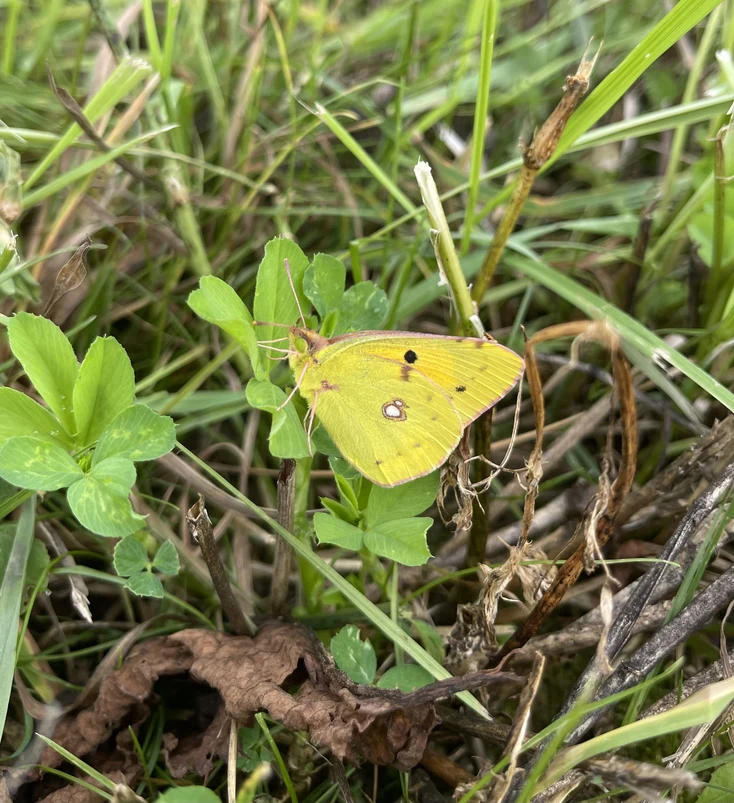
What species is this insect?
Colias croceus
